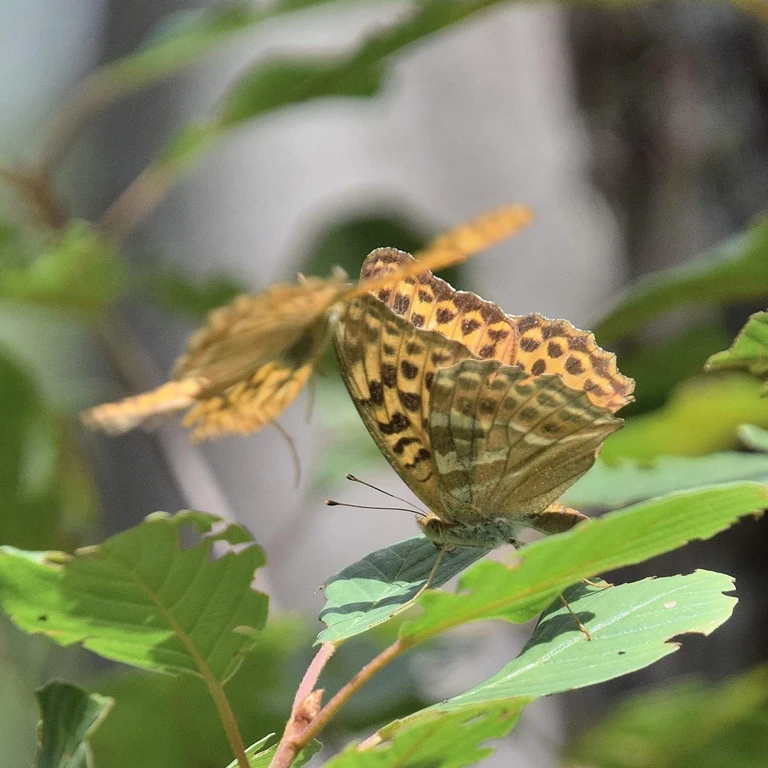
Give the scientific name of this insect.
Argynnis paphia
